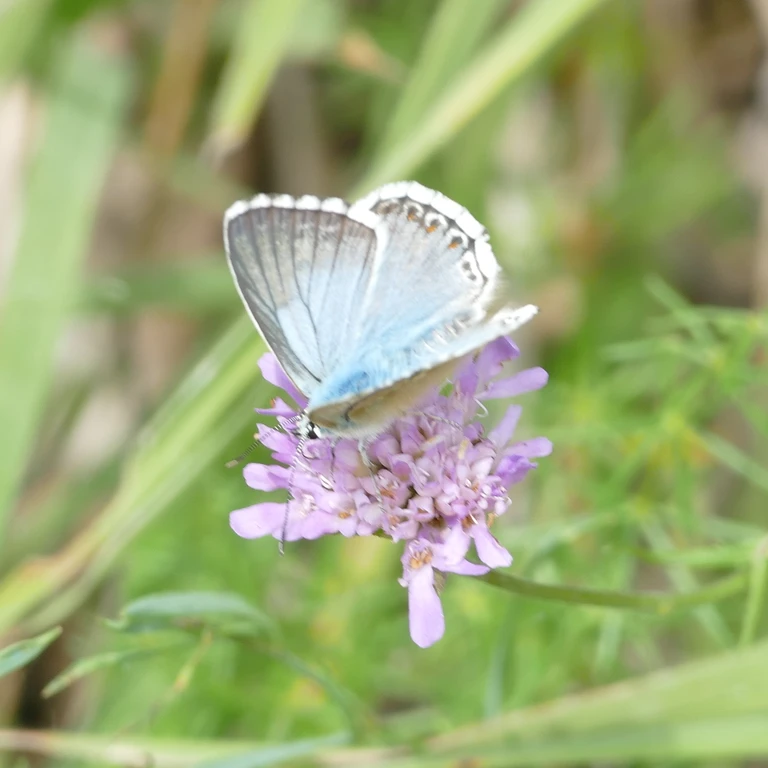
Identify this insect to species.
Lysandra coridon
